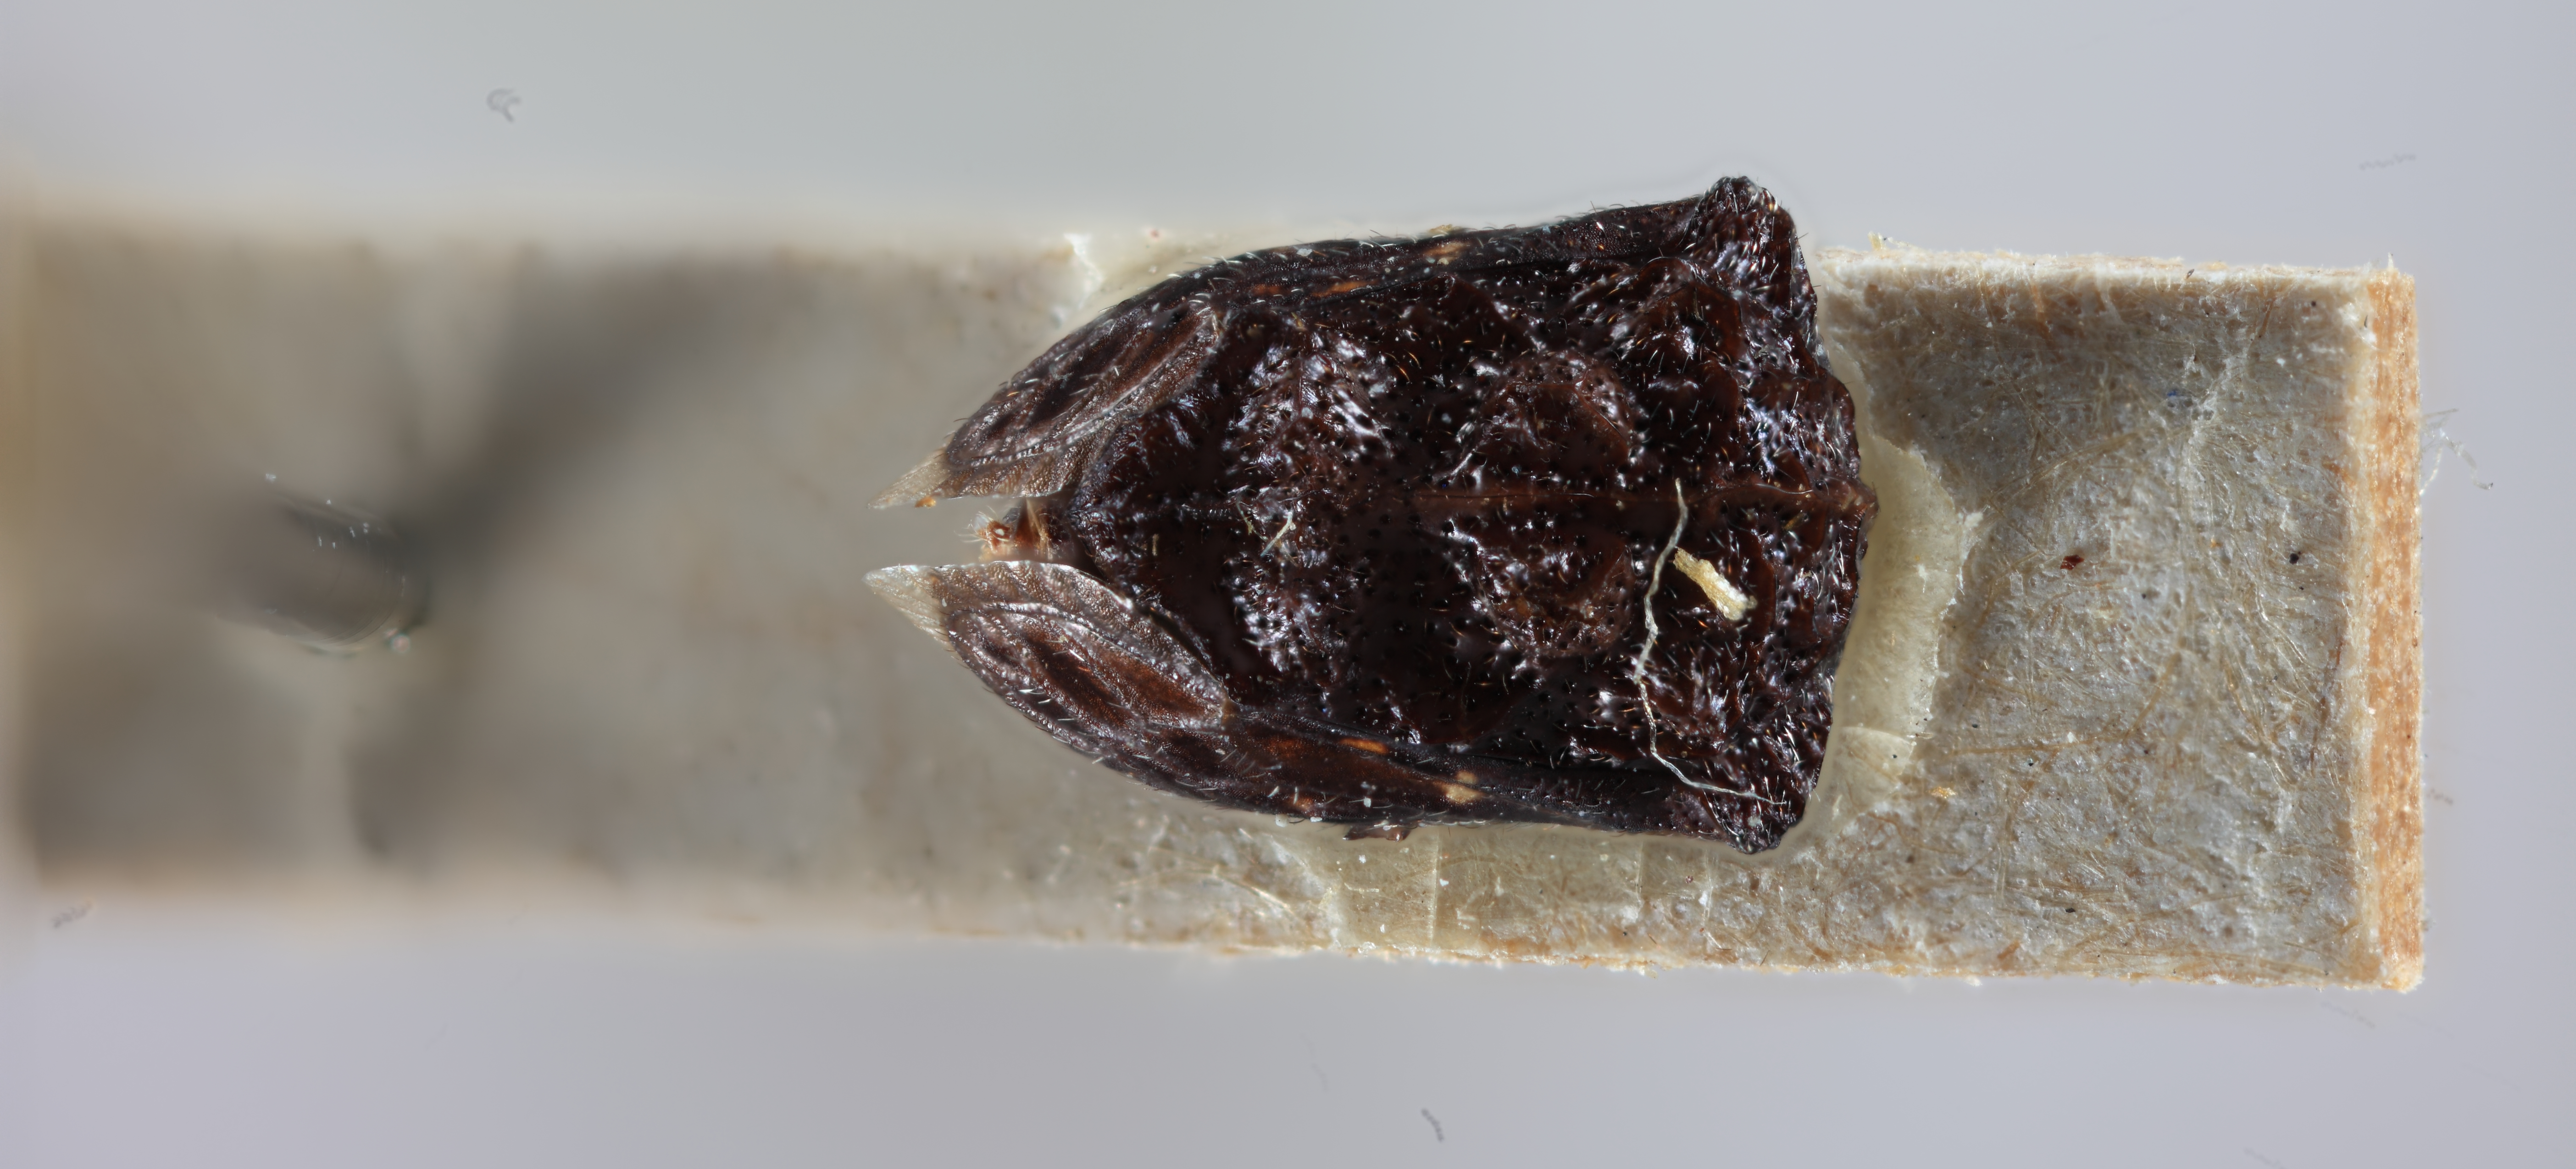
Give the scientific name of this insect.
Bolbonota nigrata
